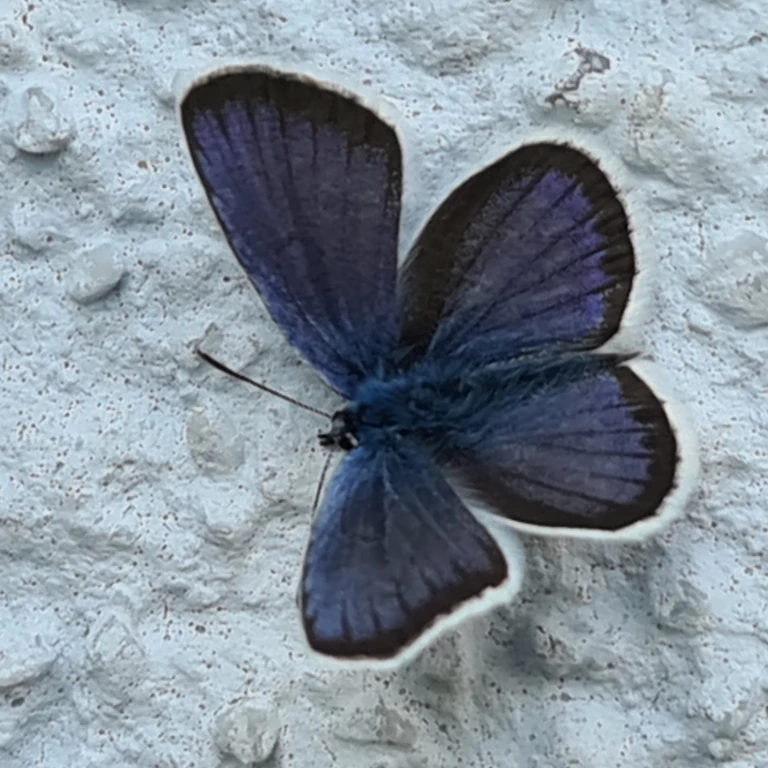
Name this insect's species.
Plebejus argus
